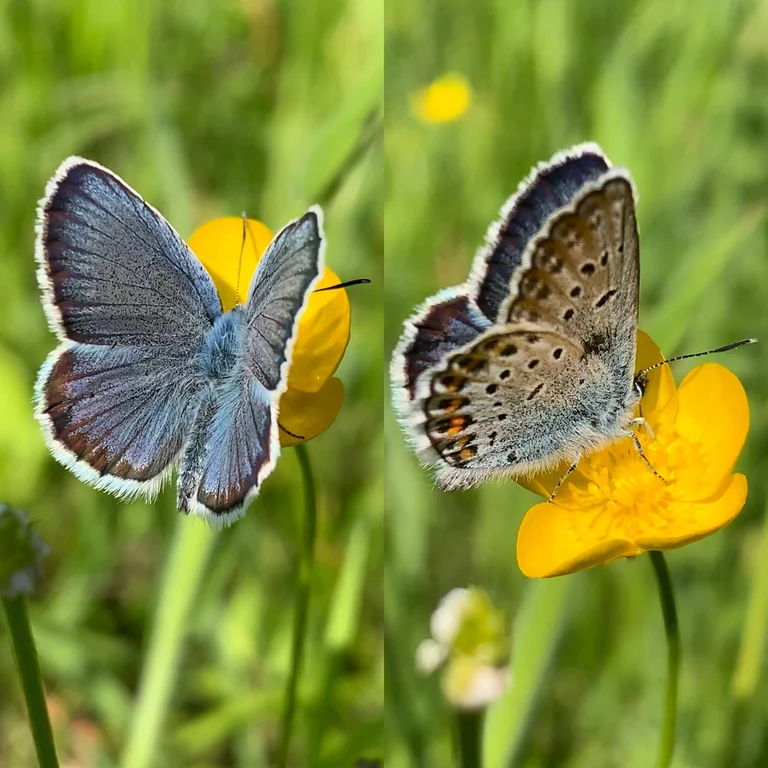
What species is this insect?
Plebejus argus
